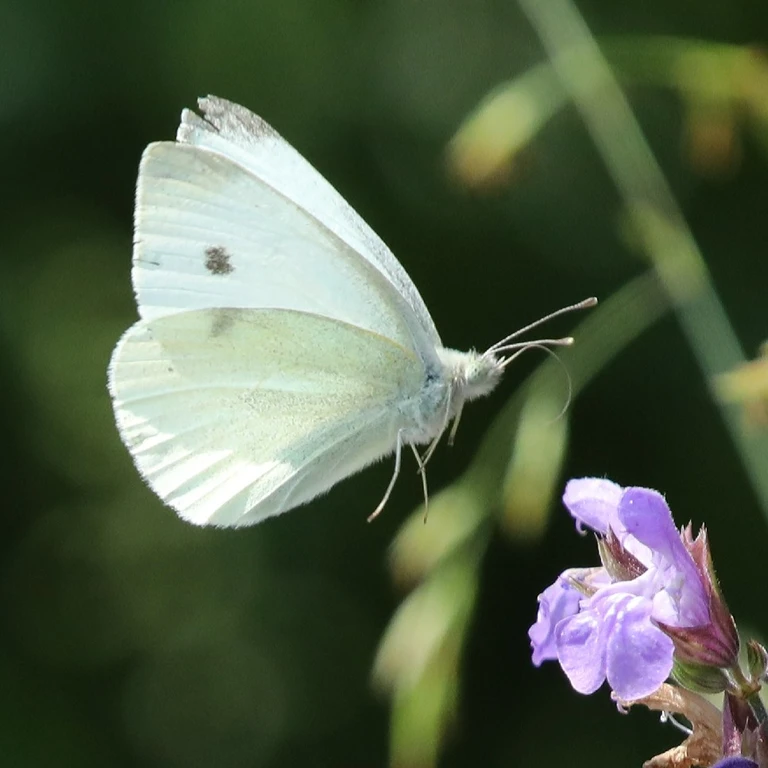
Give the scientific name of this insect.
Pieris rapae
